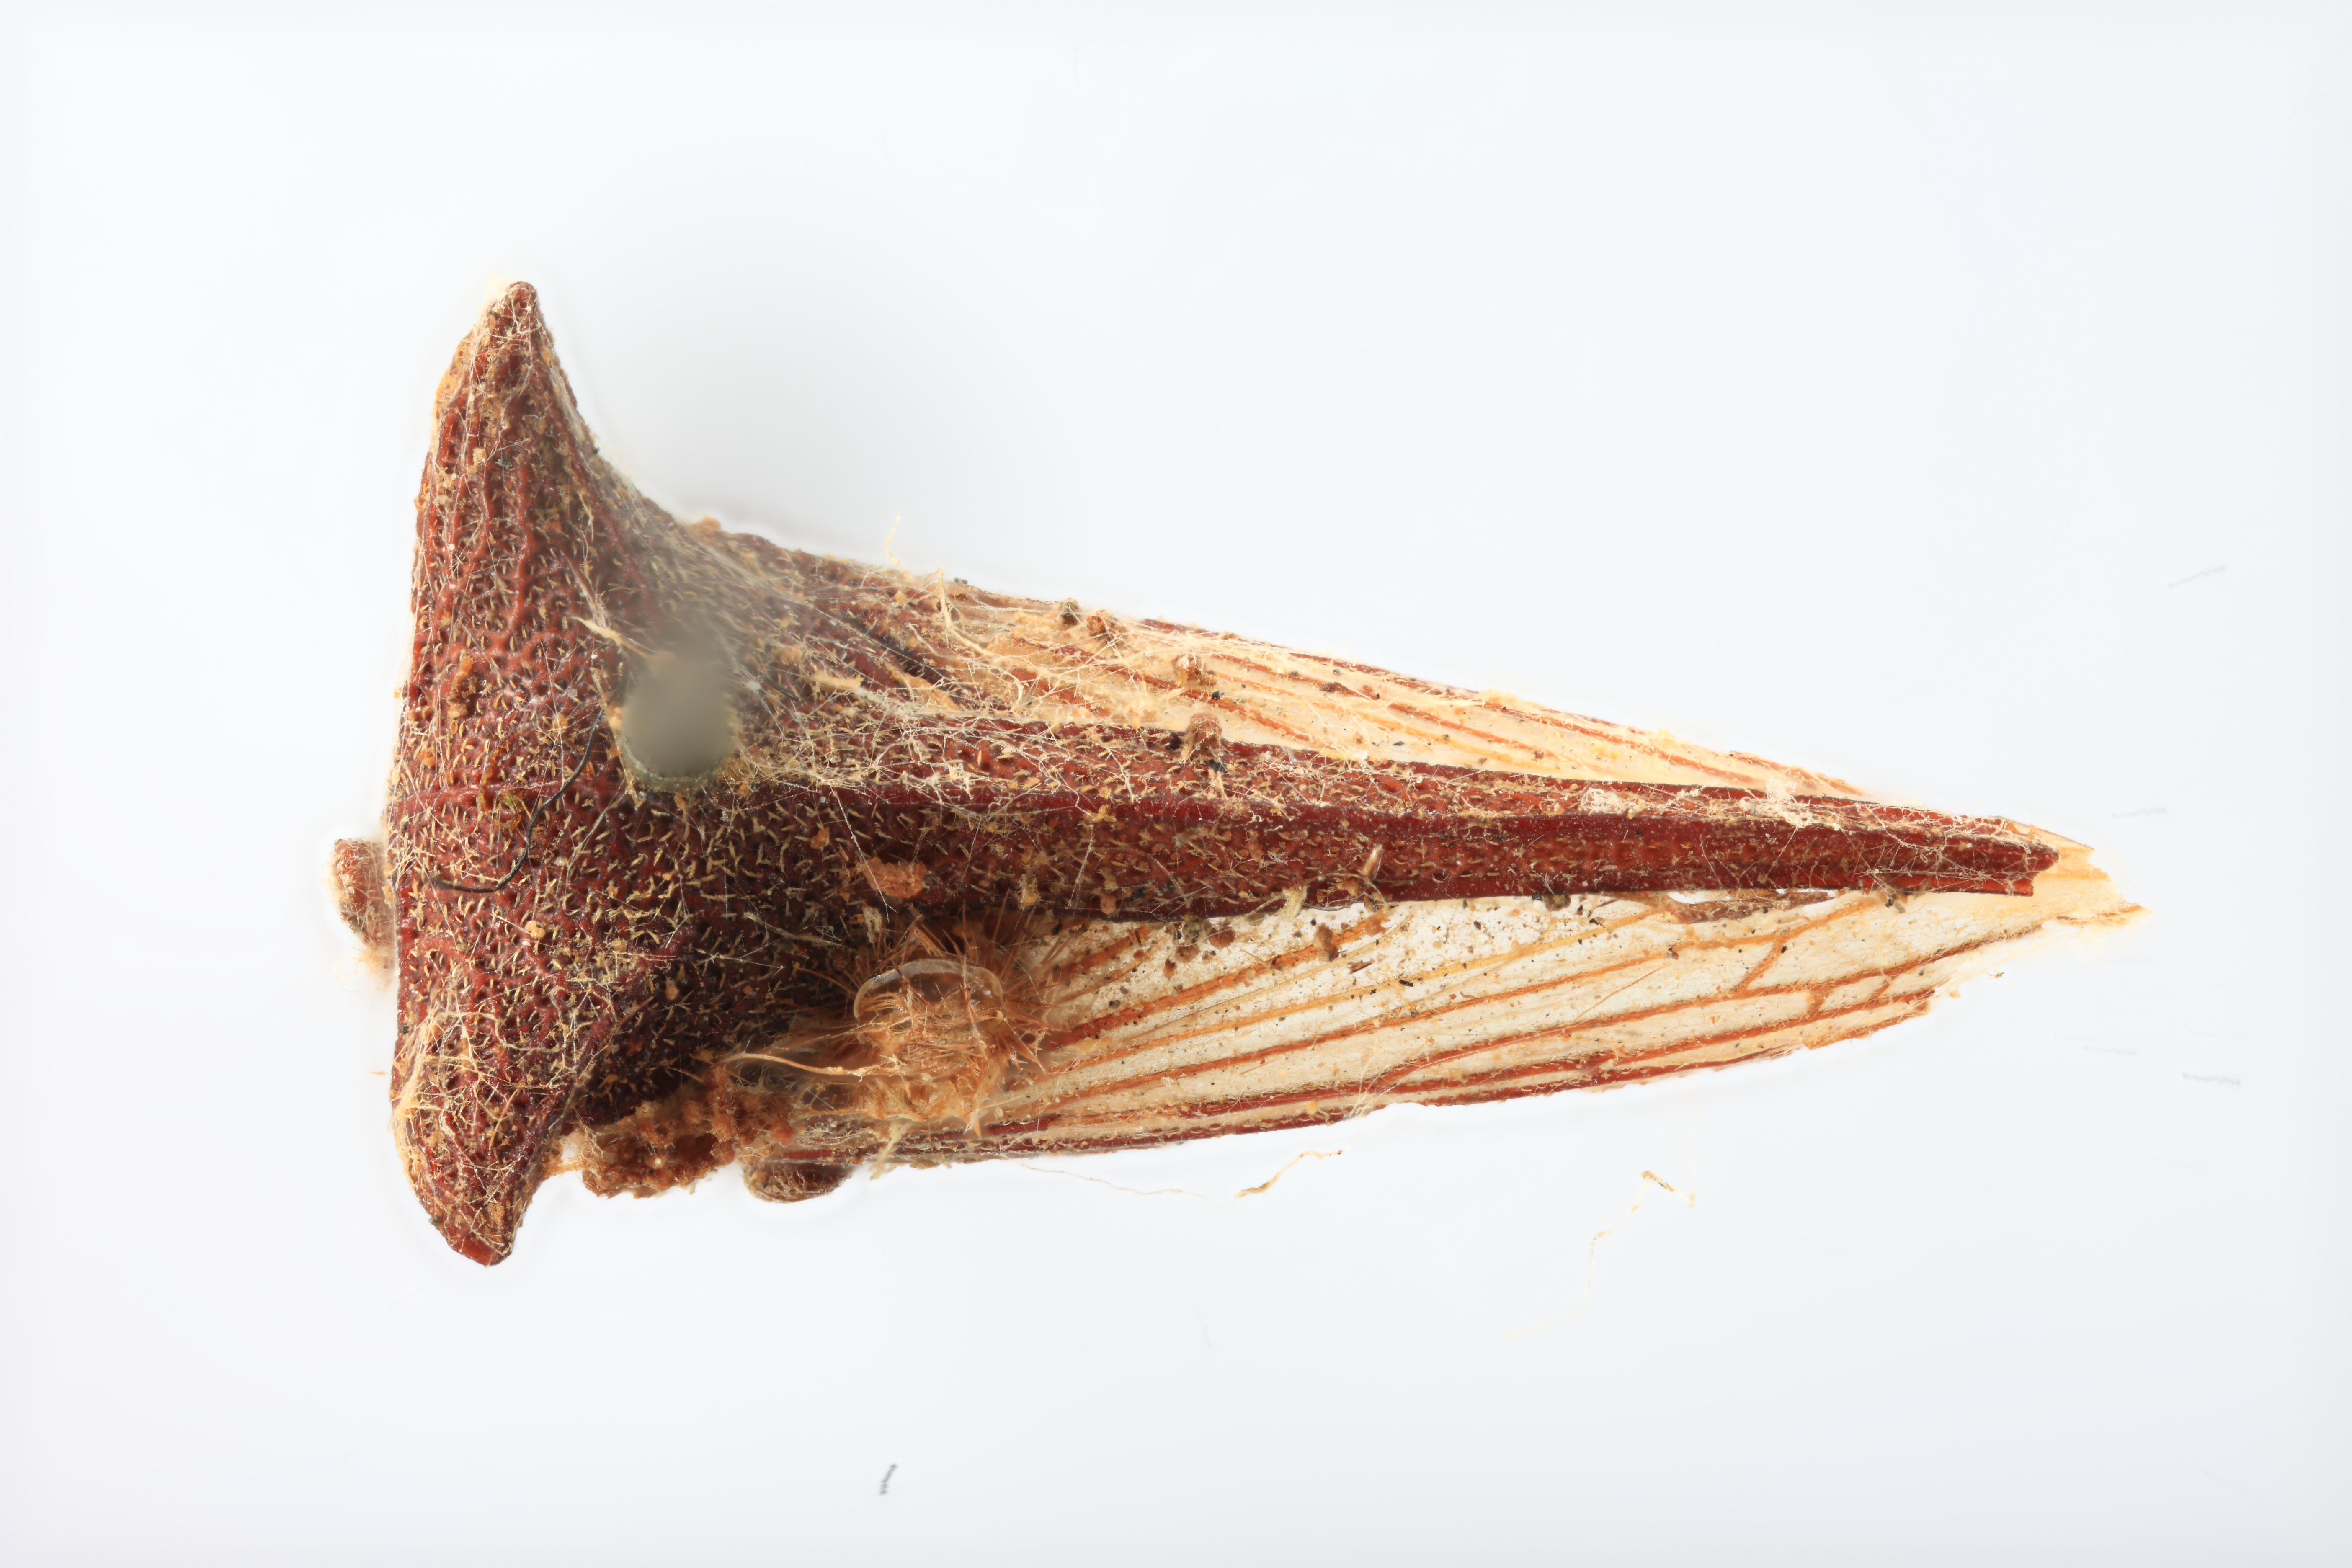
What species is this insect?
Sertorius areolatus
